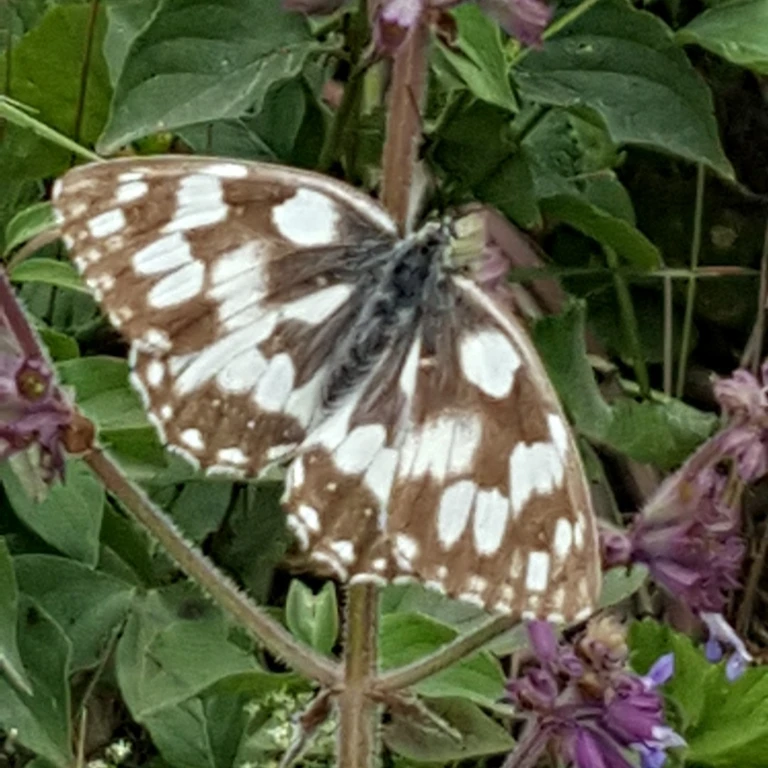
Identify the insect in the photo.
Melanargia galathea
